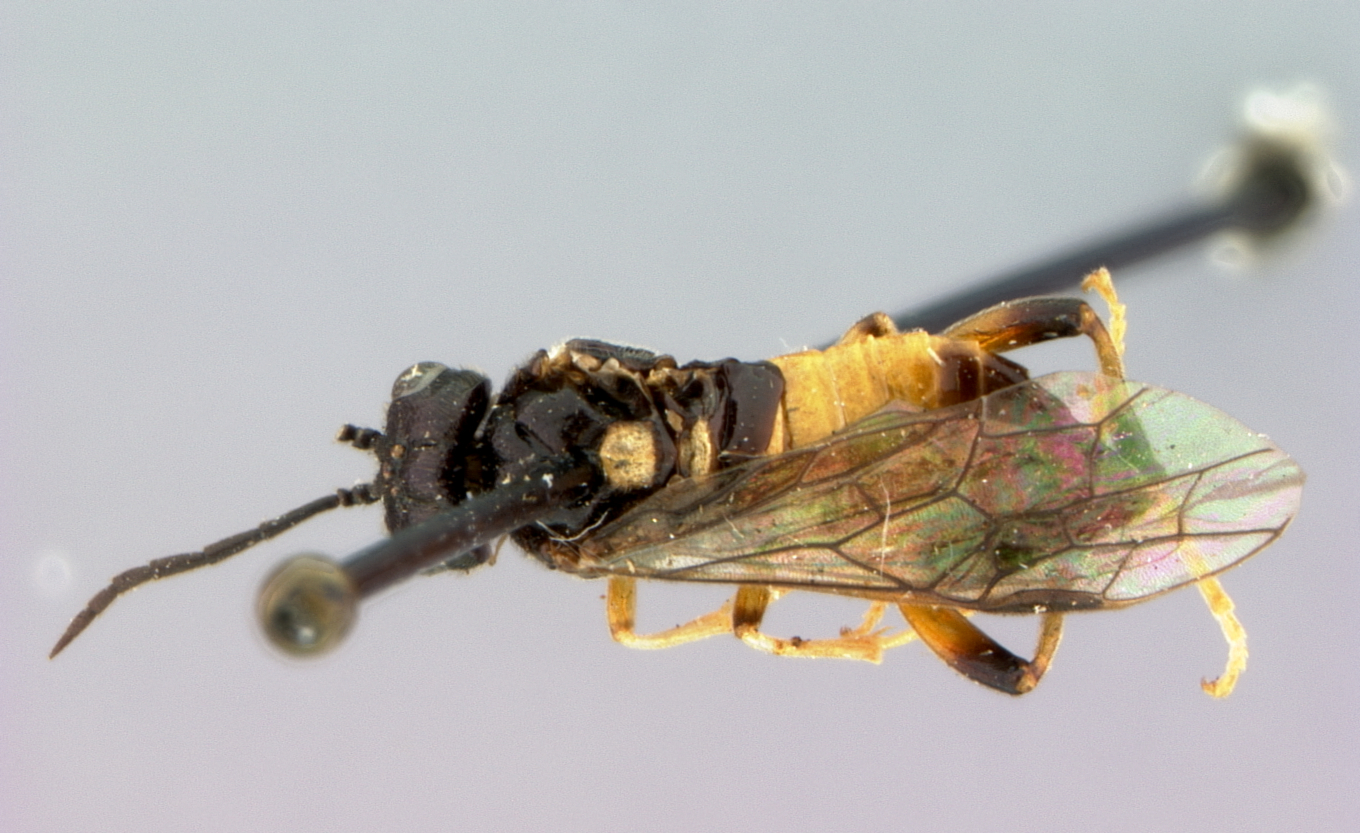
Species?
Dimorphopteryx melanognathus
